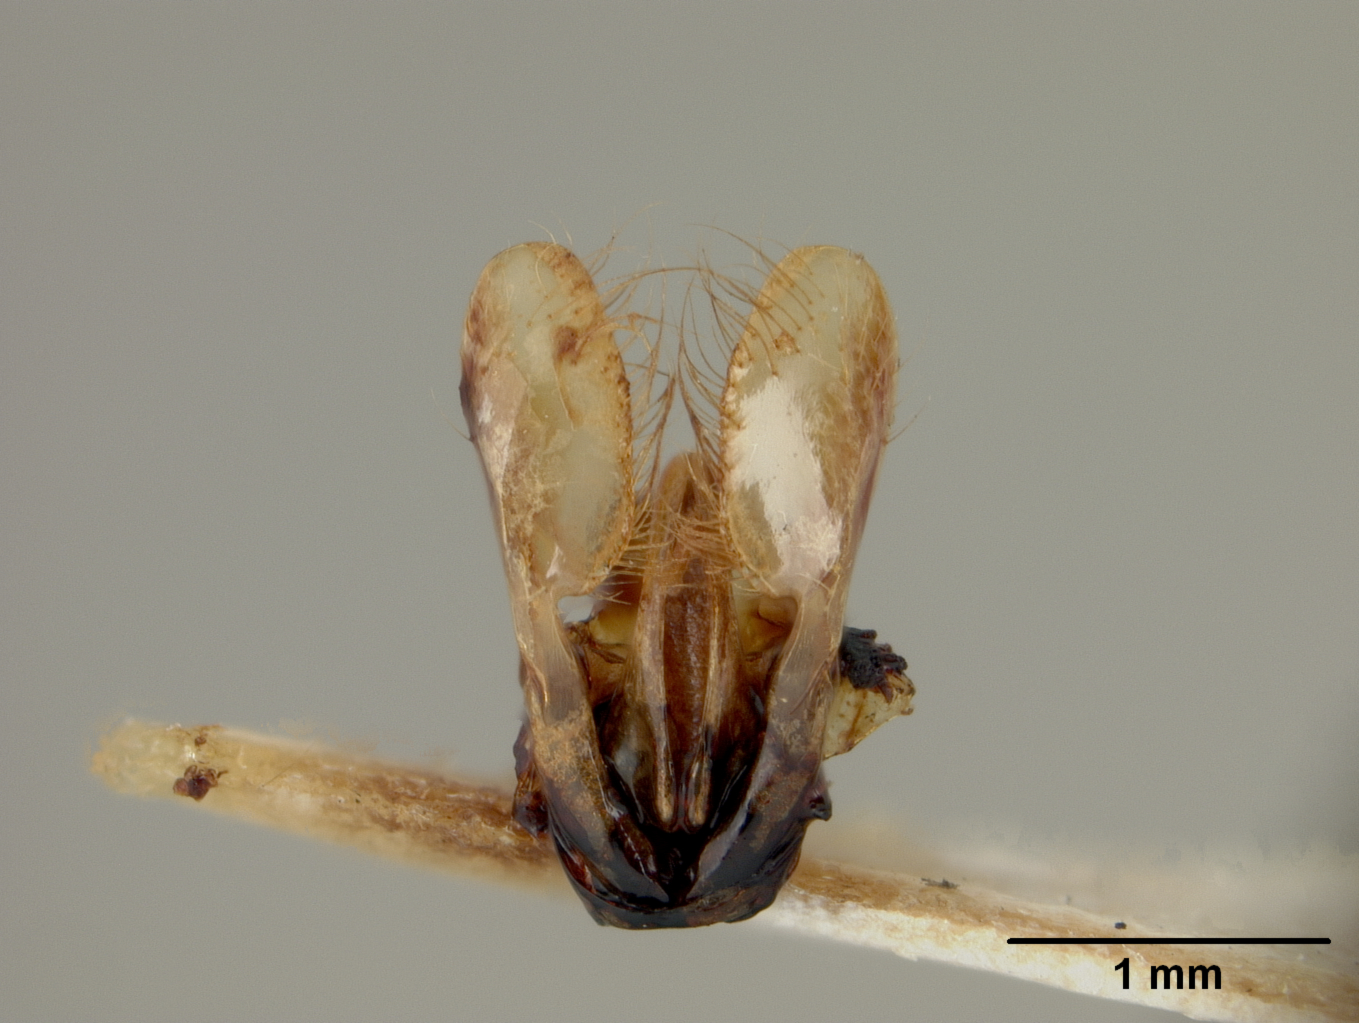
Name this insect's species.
Parevaspis bakeri
